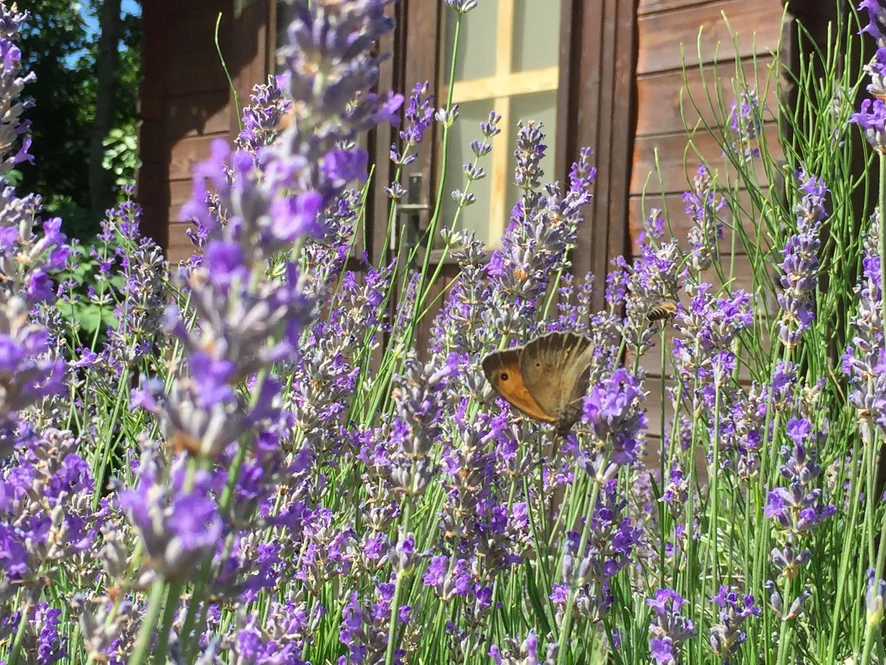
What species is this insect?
Maniola jurtina
